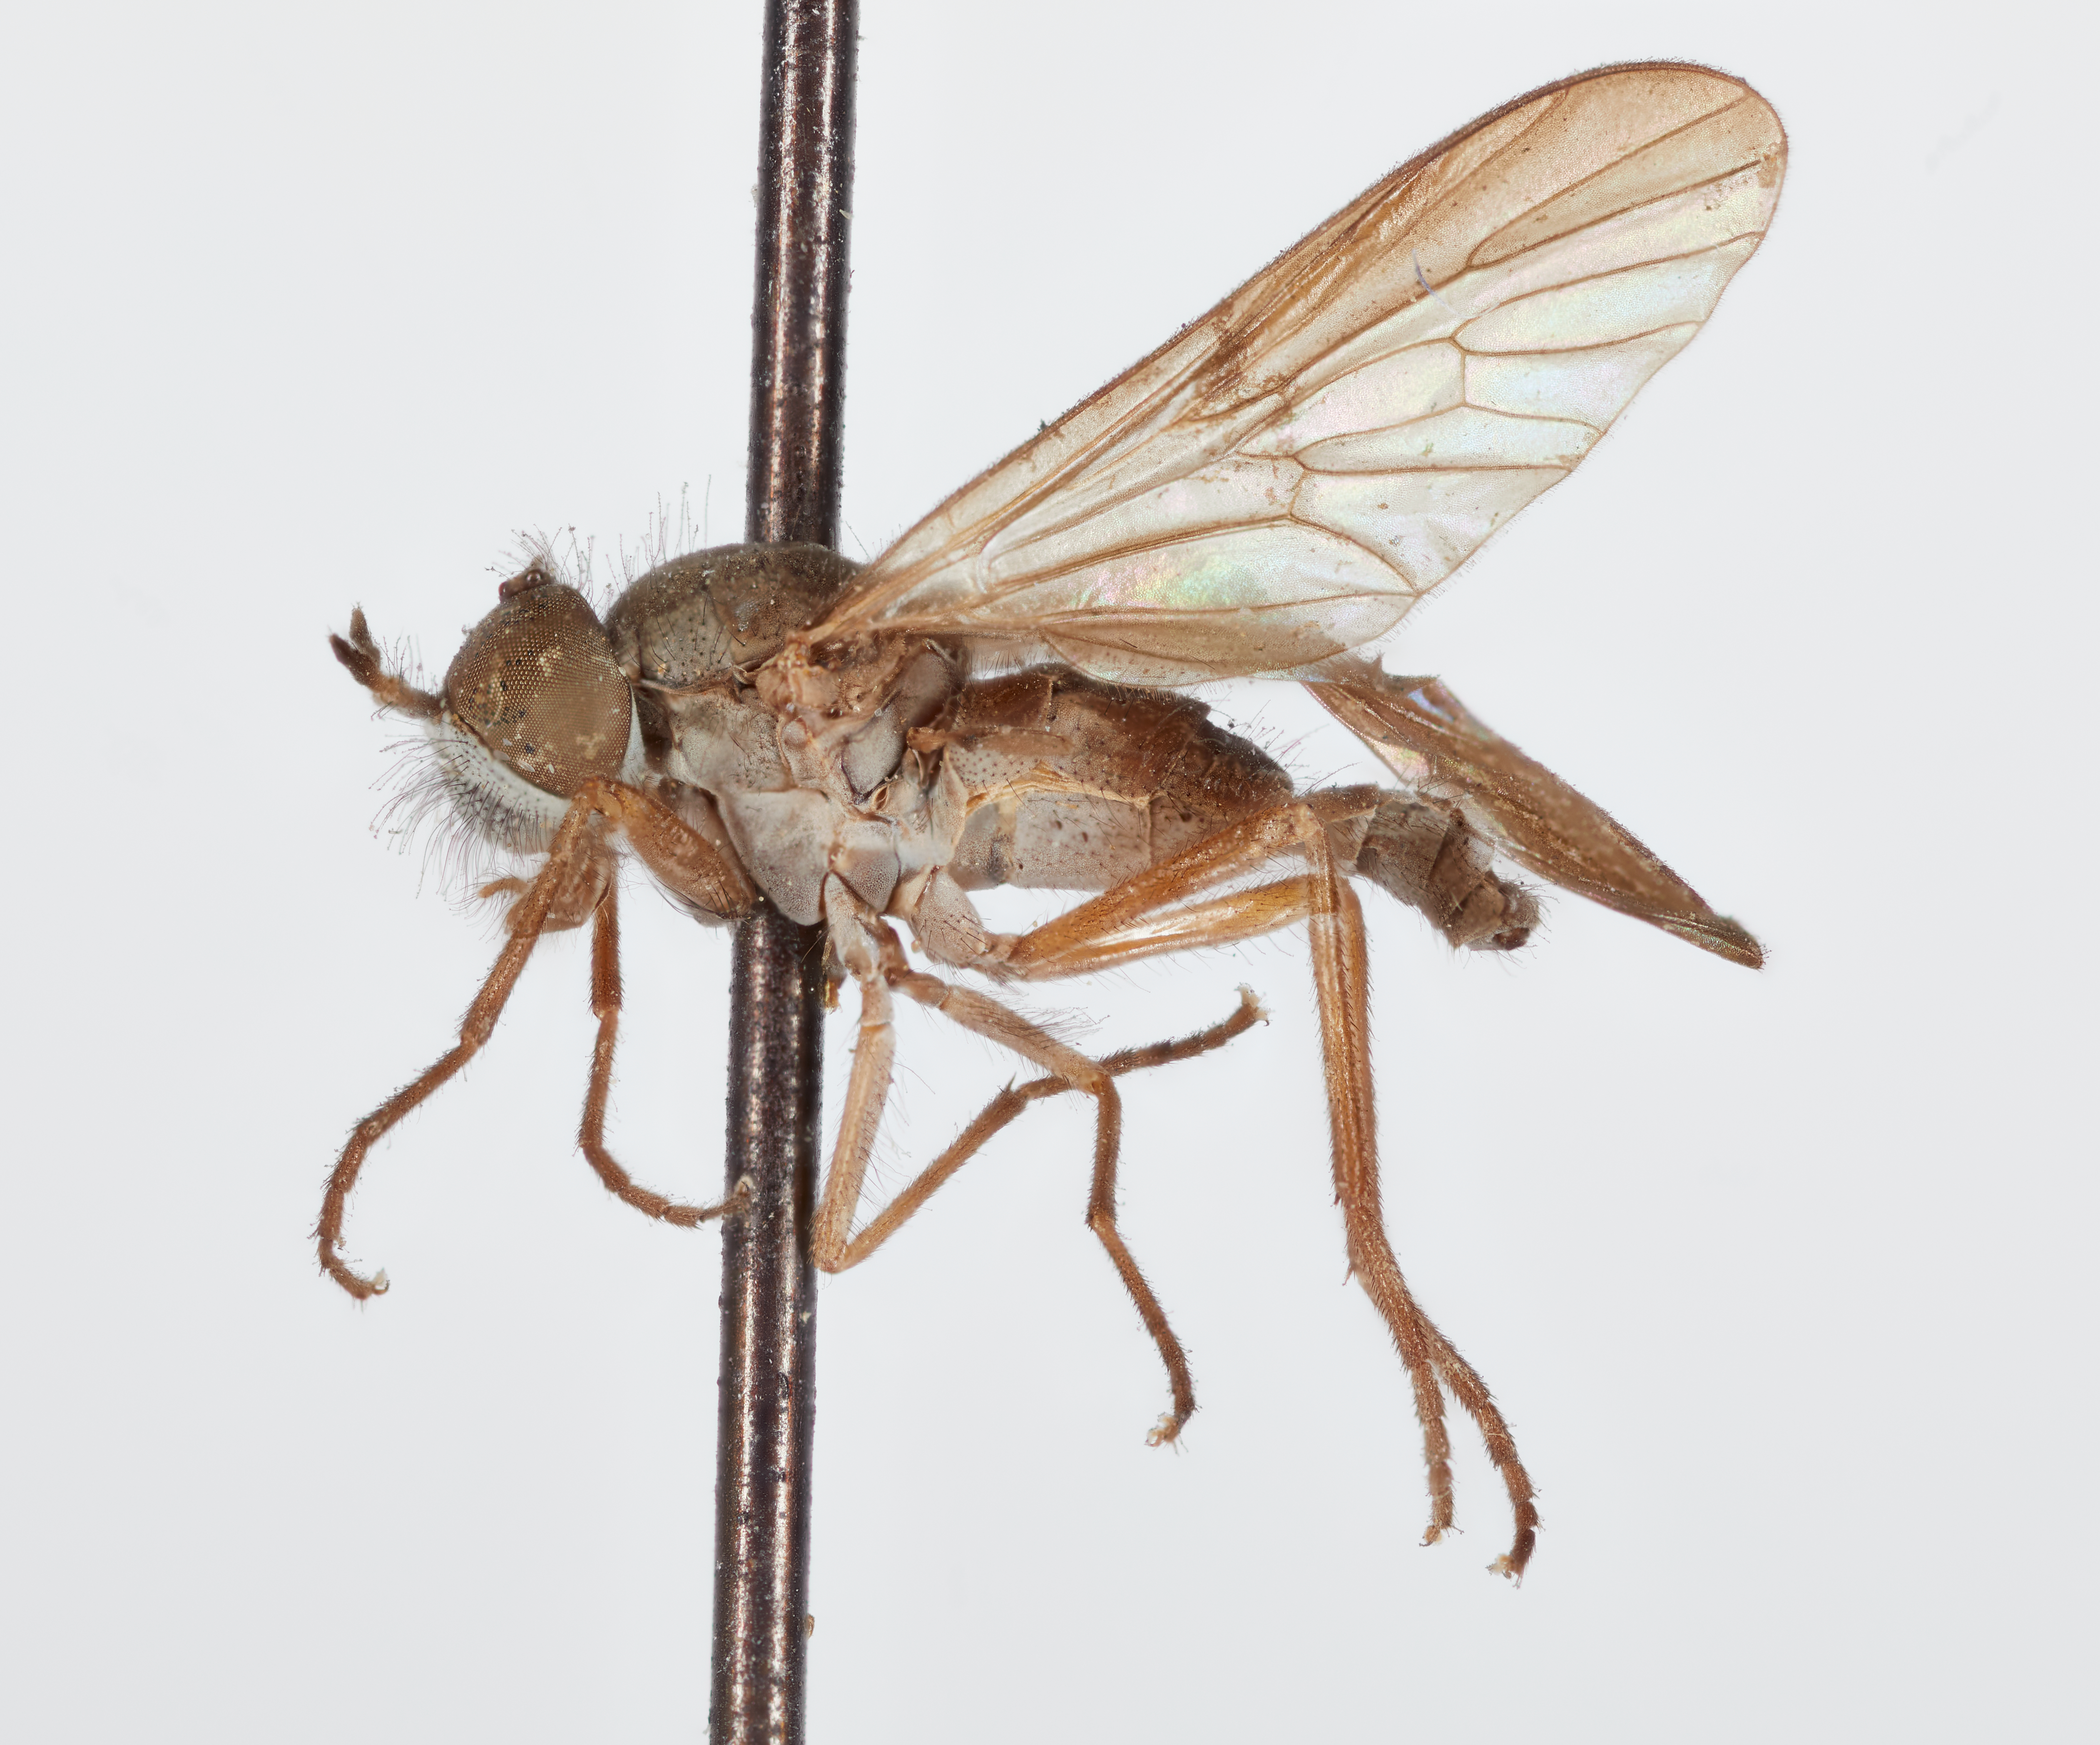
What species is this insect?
Glutops compactus
